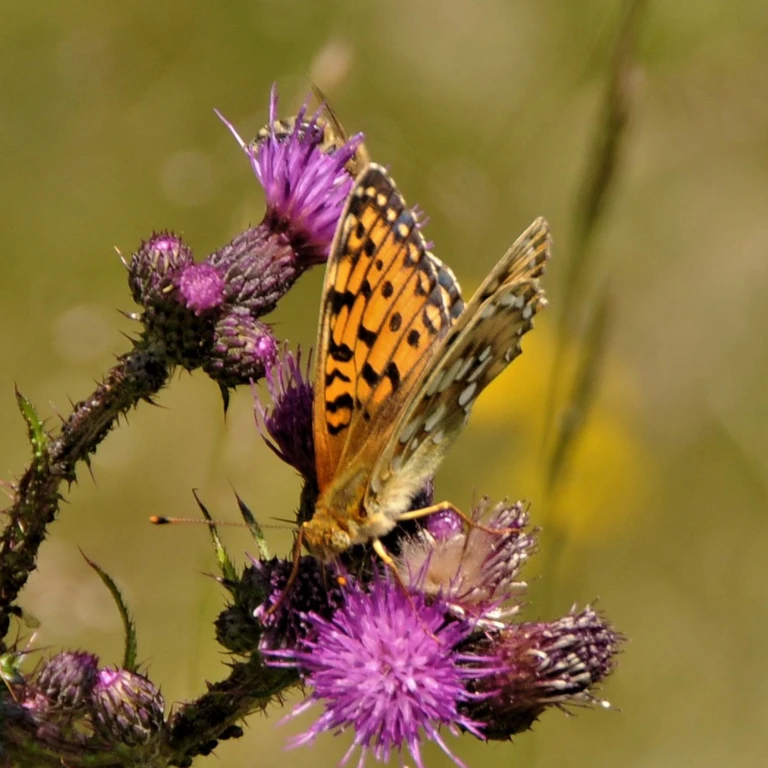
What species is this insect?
Speyeria aglaja
